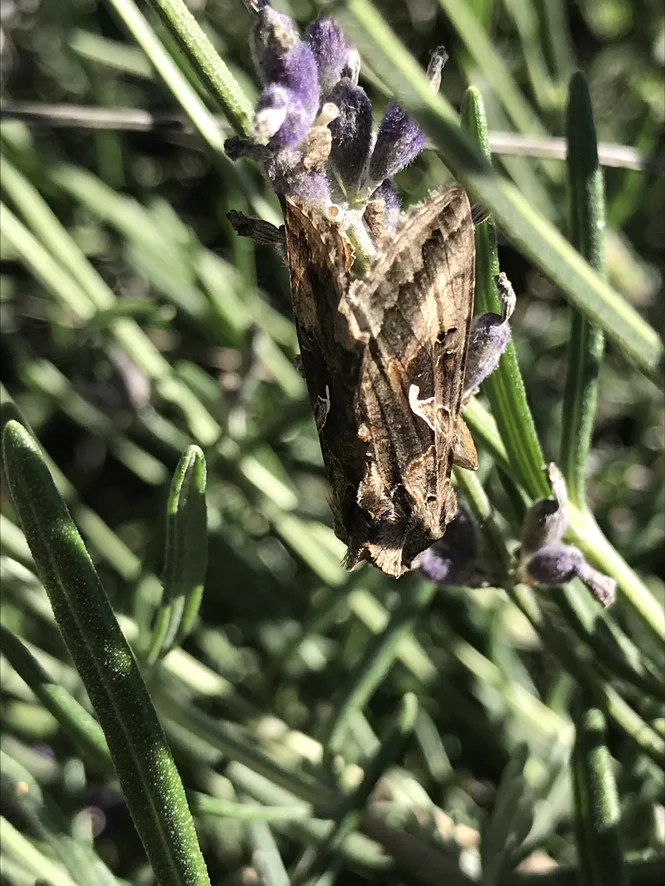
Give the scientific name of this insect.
Autographa gamma
